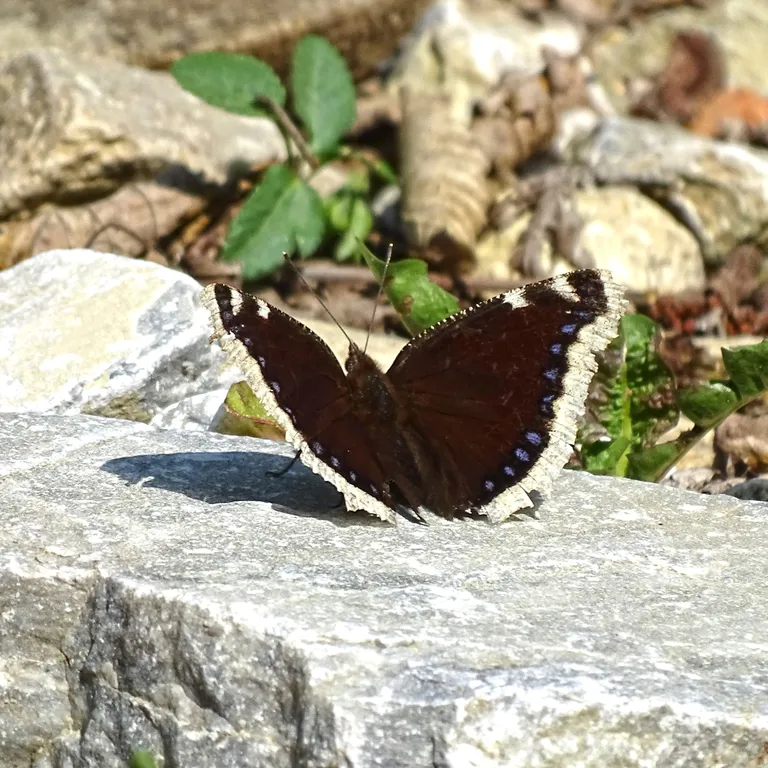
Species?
Nymphalis antiopa
